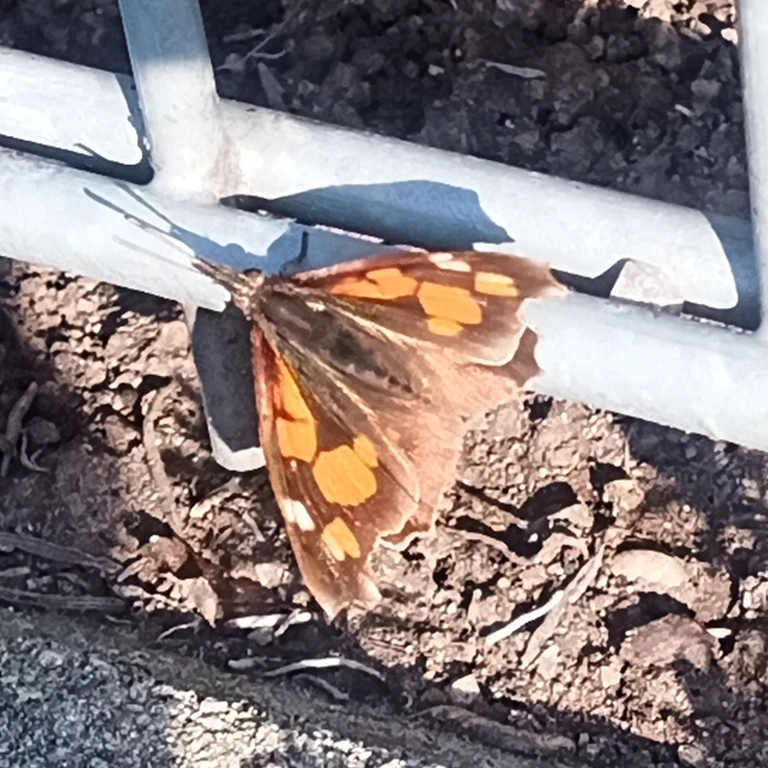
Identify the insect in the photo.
Libythea celtis
